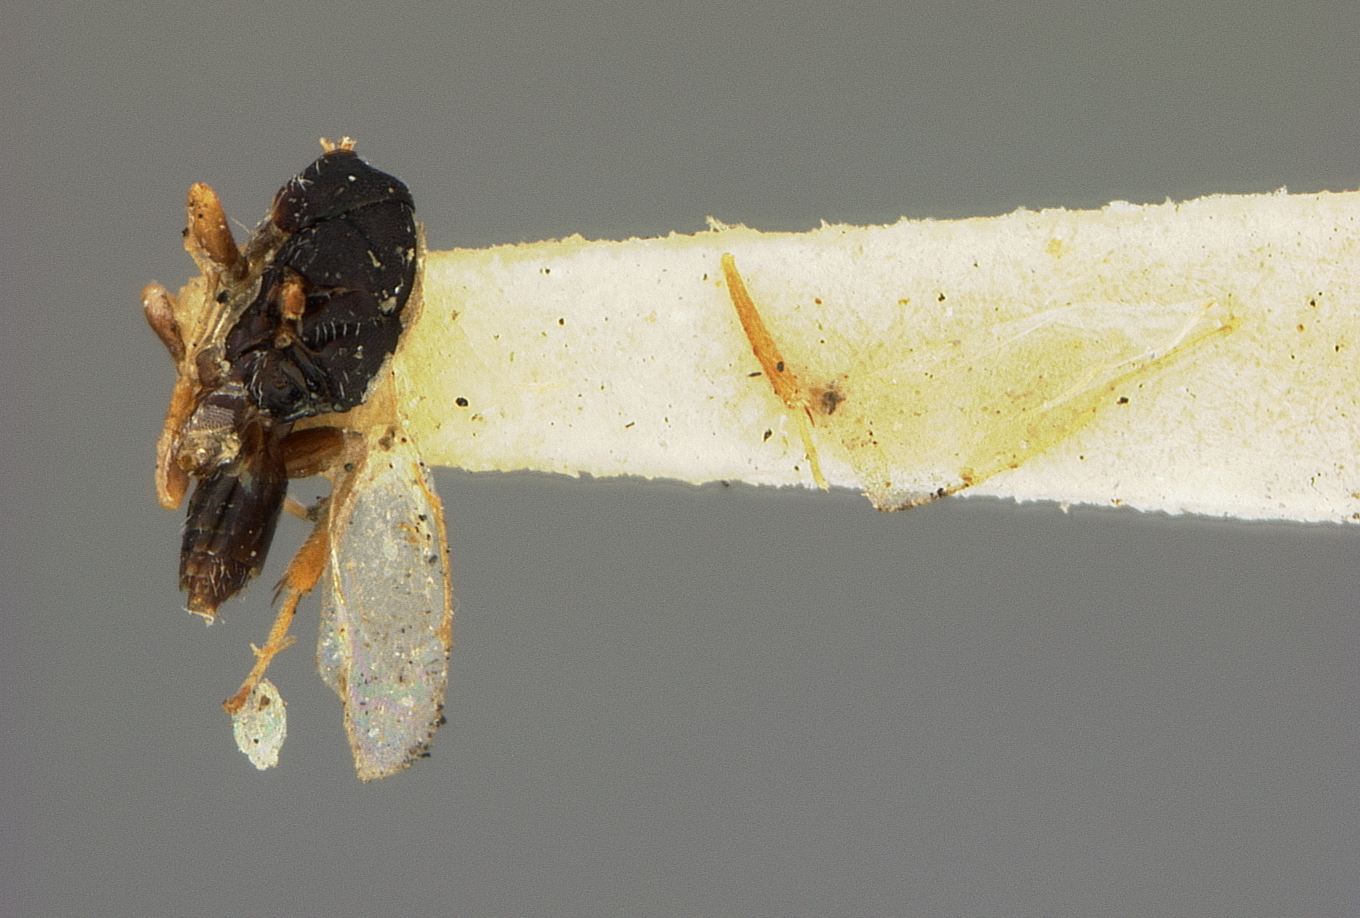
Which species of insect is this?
Lochites punctata
